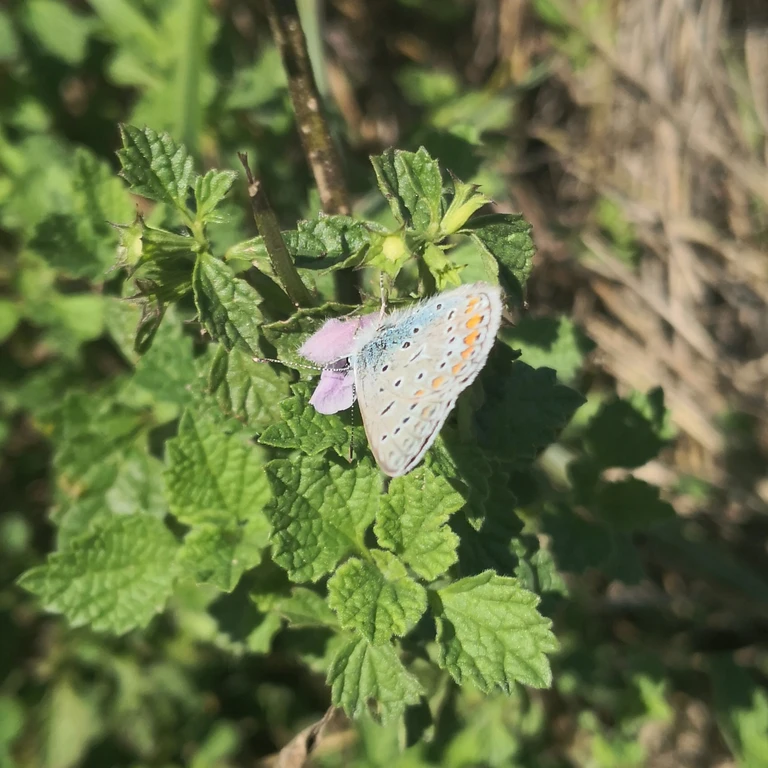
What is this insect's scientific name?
Polyommatus icarus
